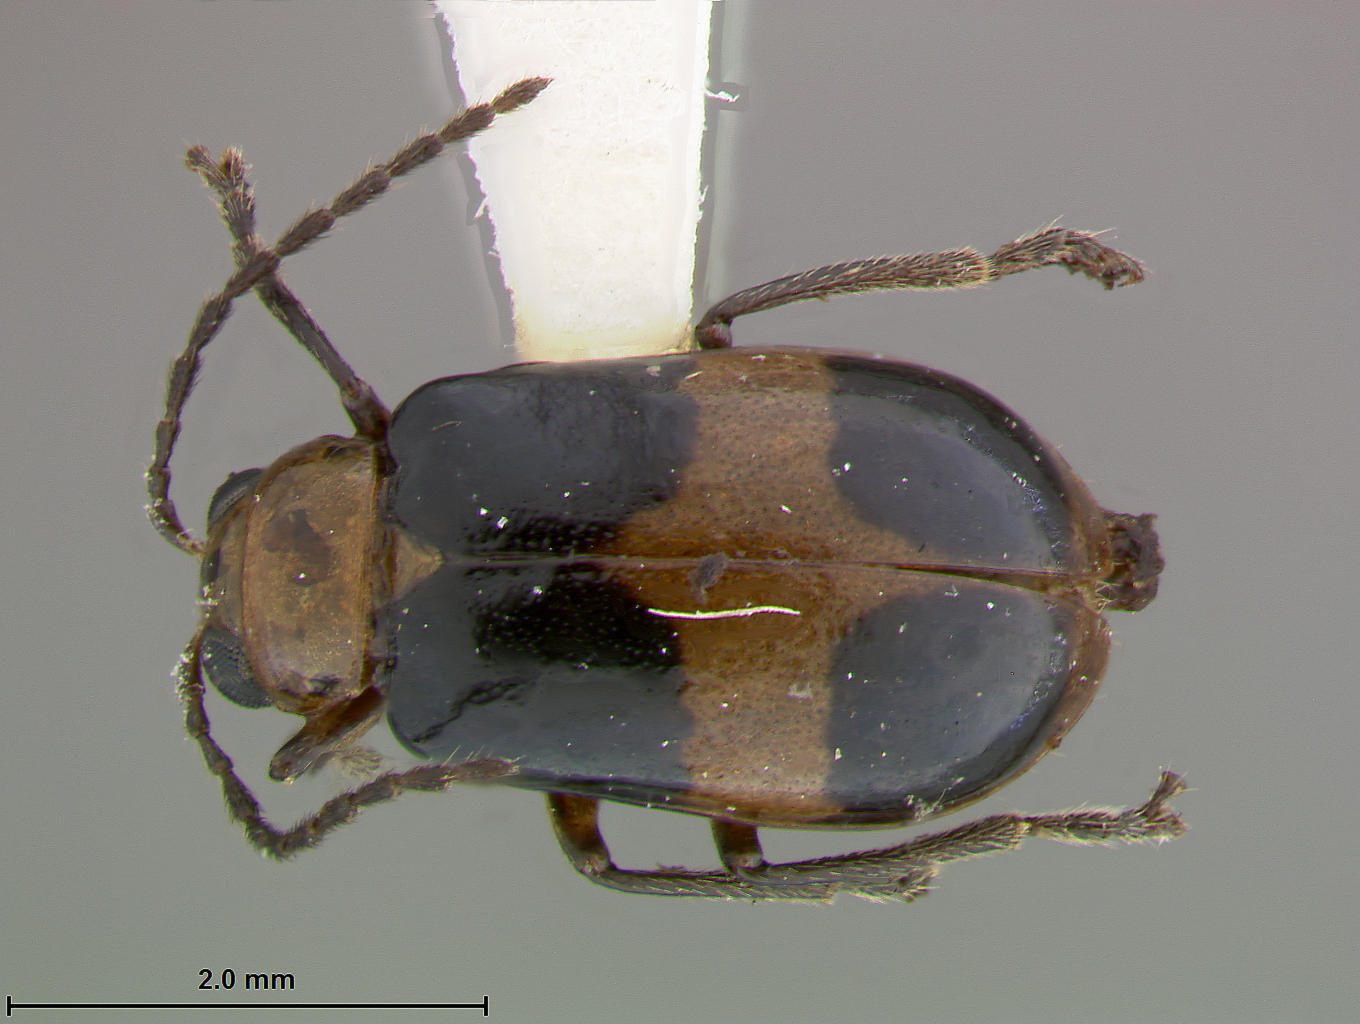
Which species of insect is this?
Nyctiplanctus jamaicensis
